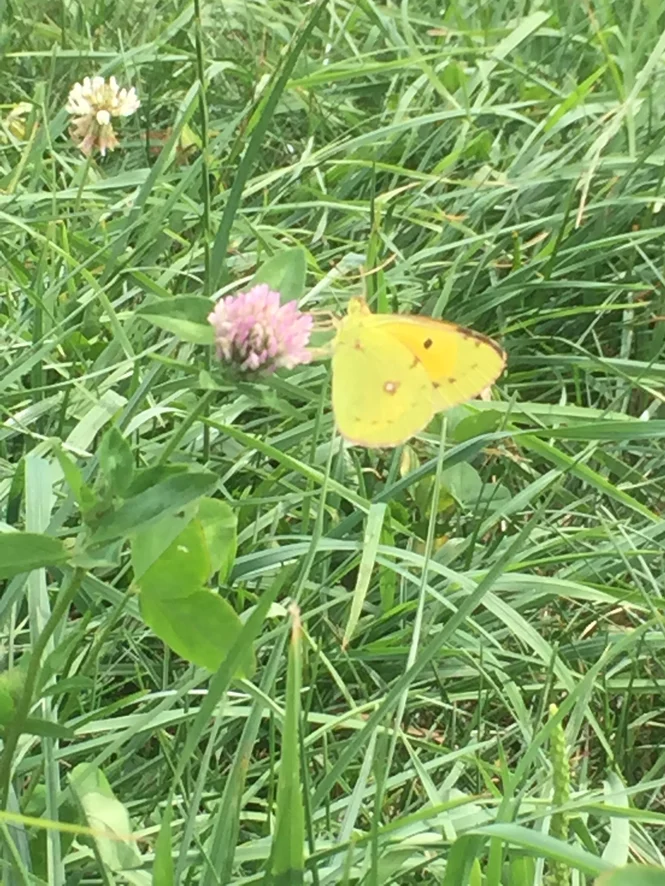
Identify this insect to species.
Colias croceus
